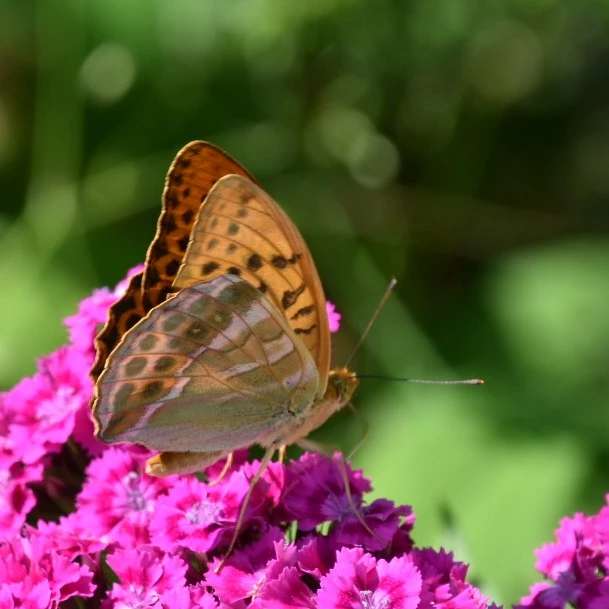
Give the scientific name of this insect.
Argynnis paphia
